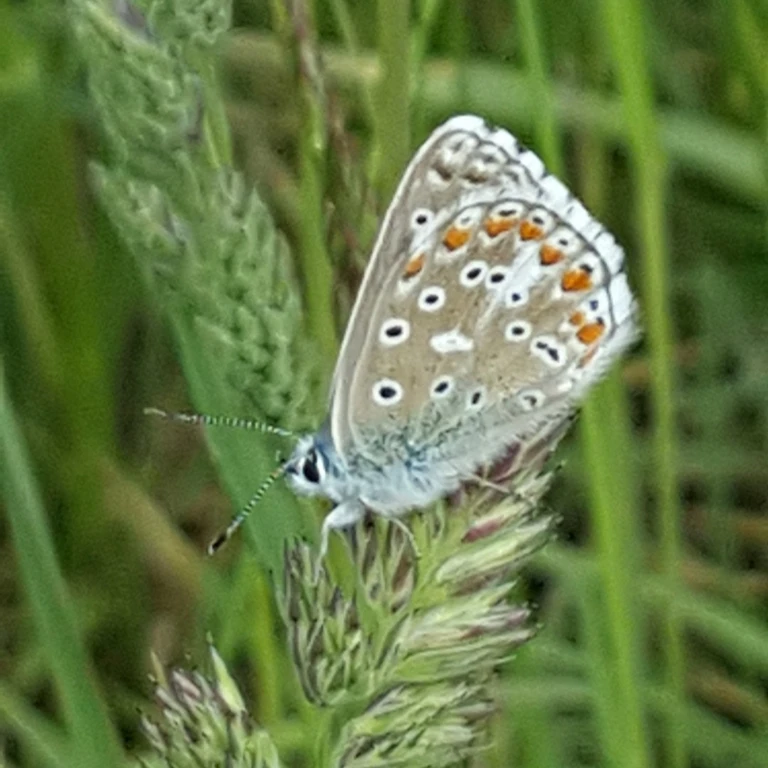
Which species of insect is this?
Lysandra bellargus
